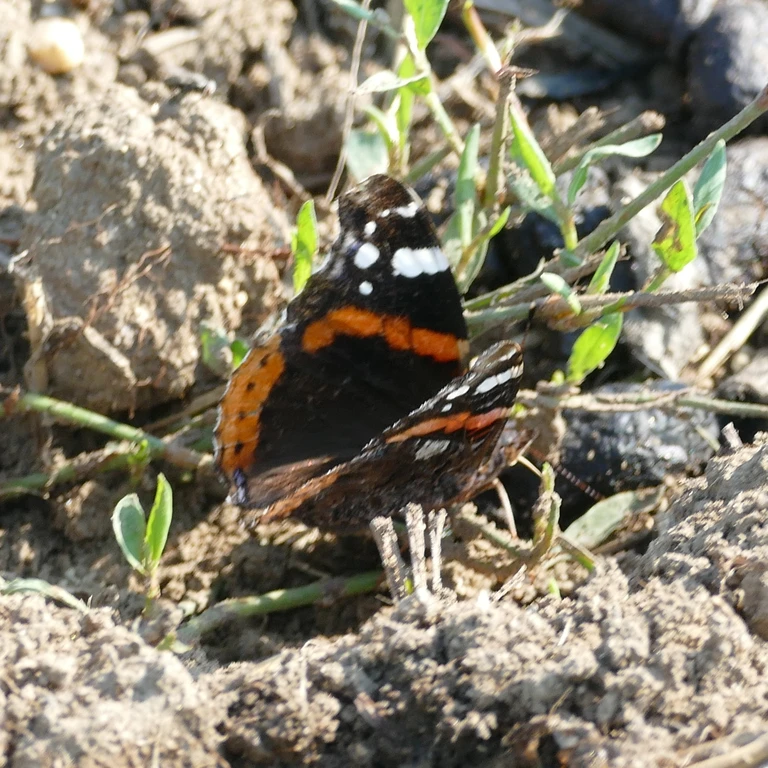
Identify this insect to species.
Vanessa atalanta
